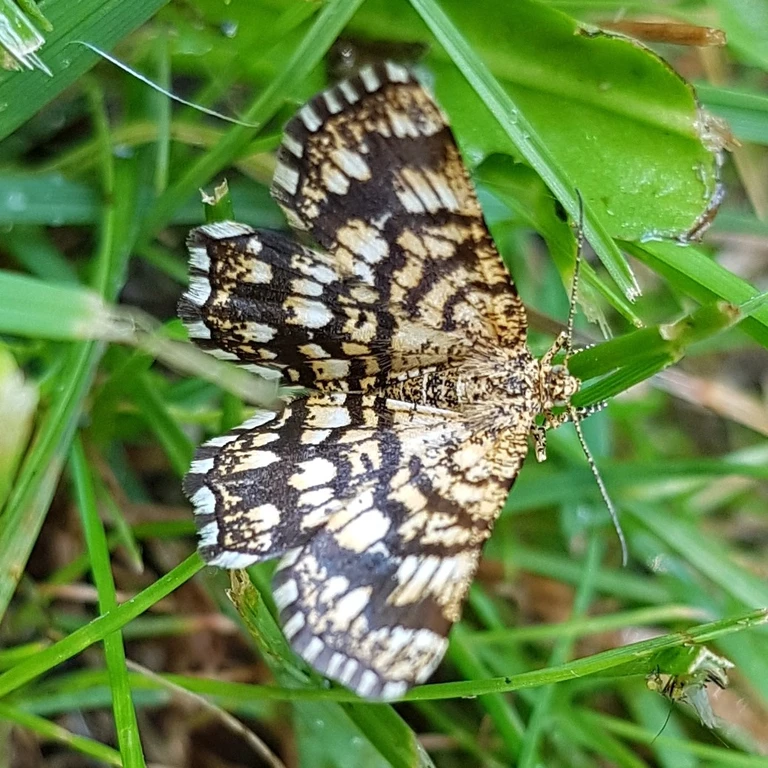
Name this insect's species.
Chiasmia clathrata
